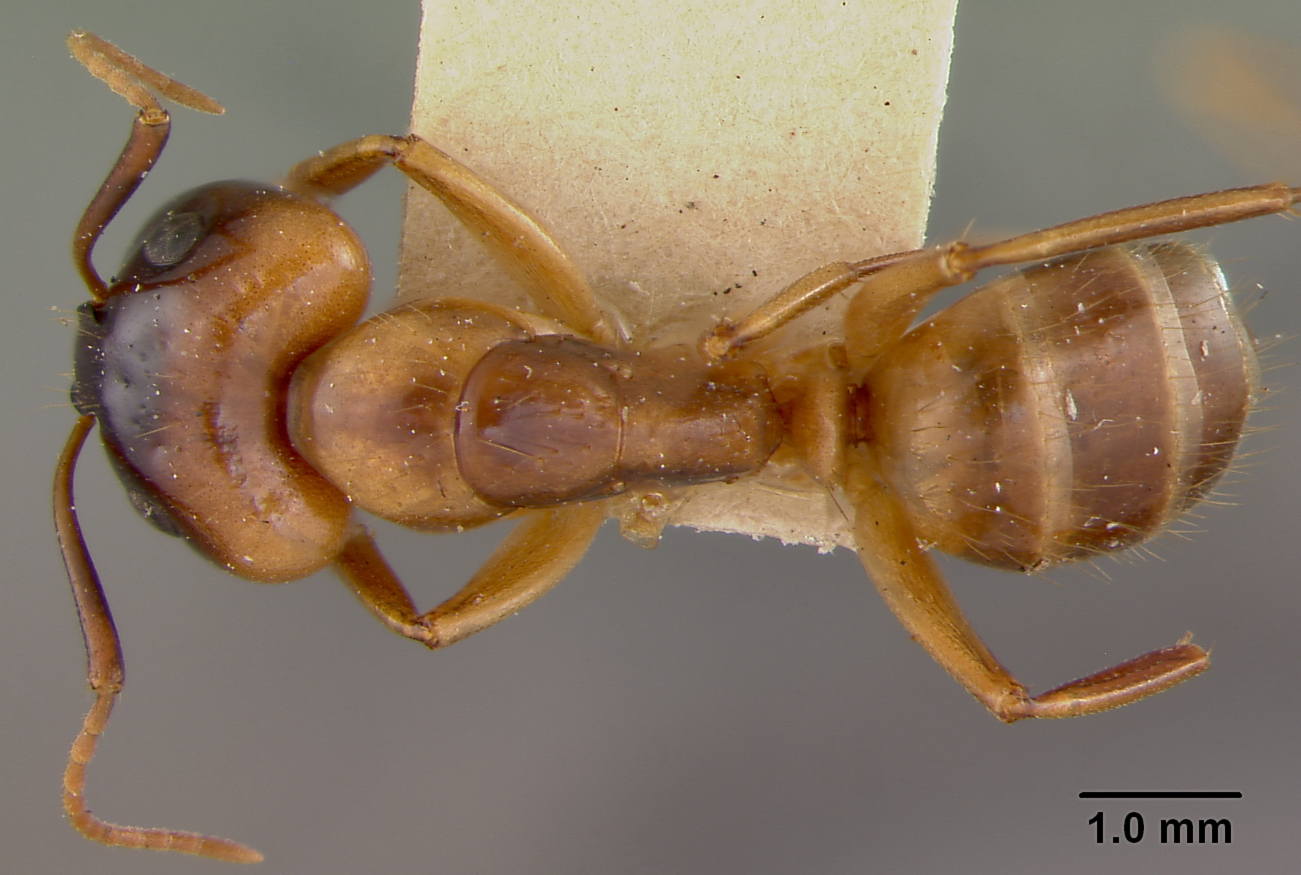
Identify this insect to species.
Camponotus larvigerus
